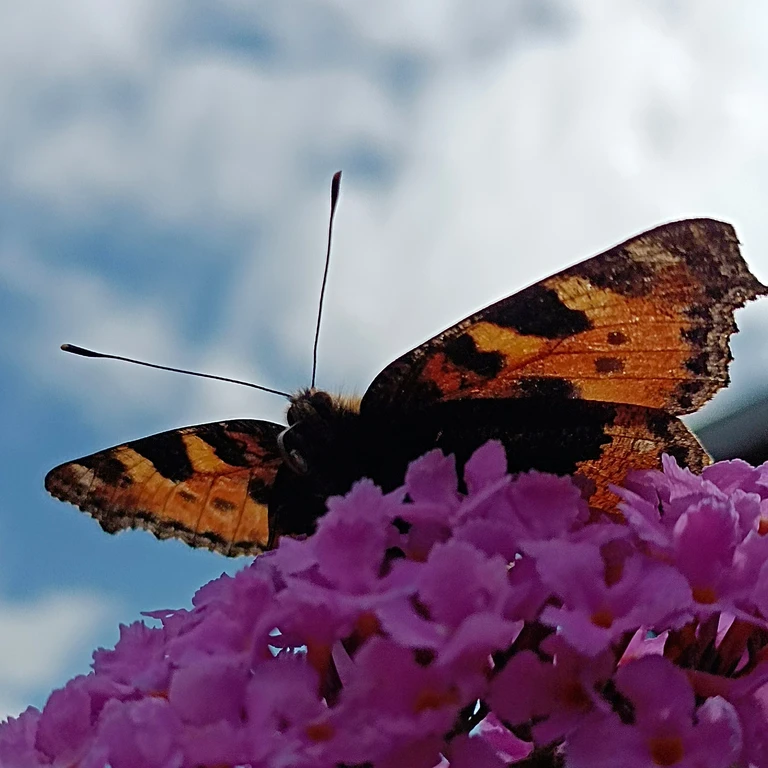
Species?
Aglais urticae
